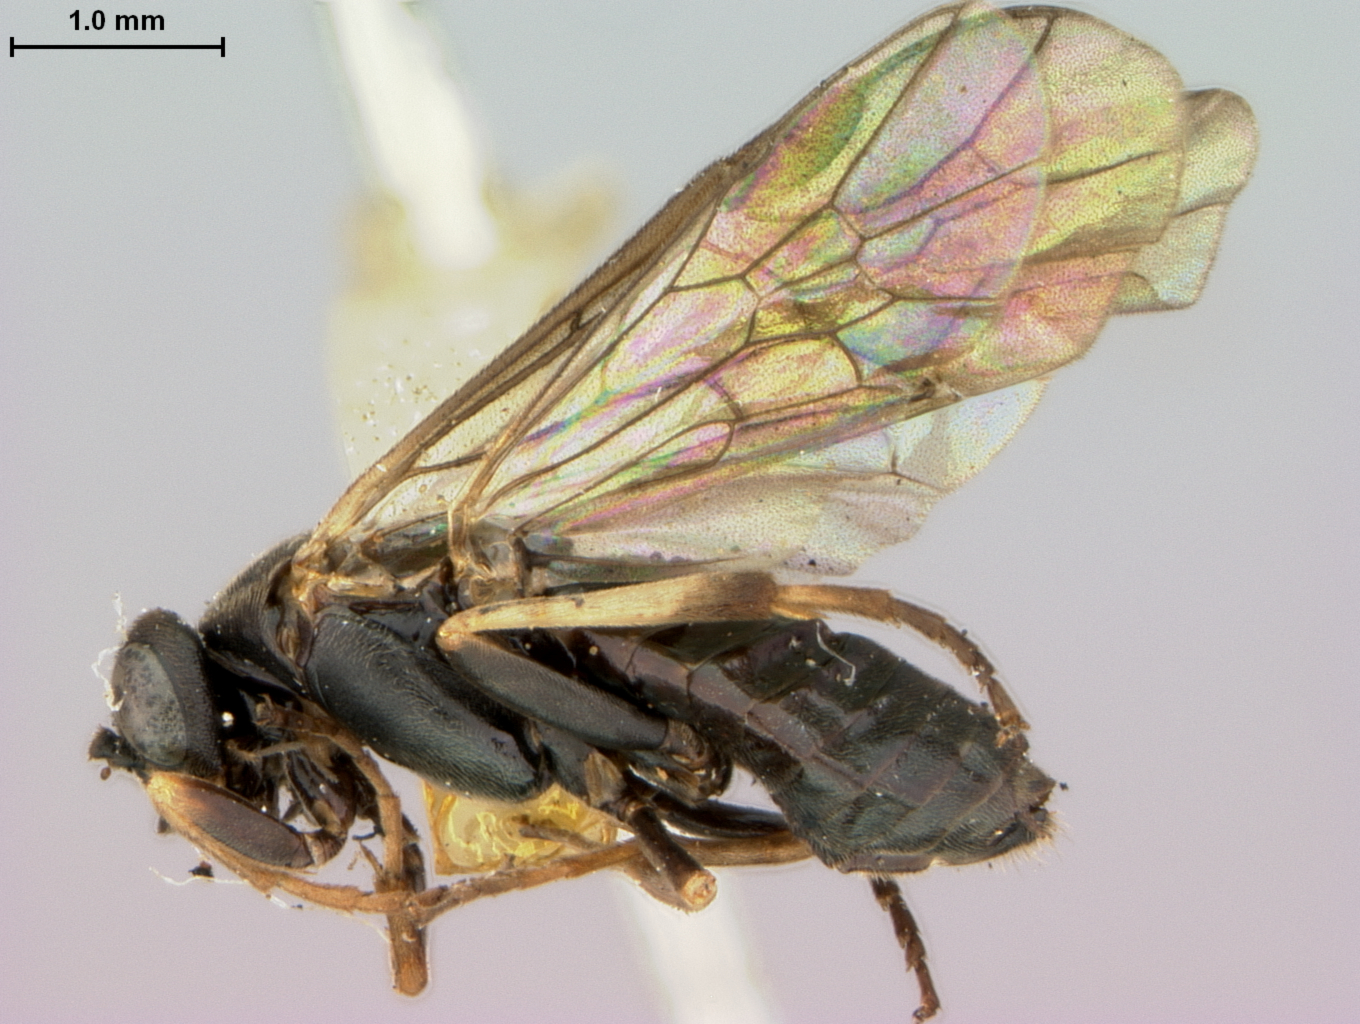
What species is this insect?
Pristiphora nigra
